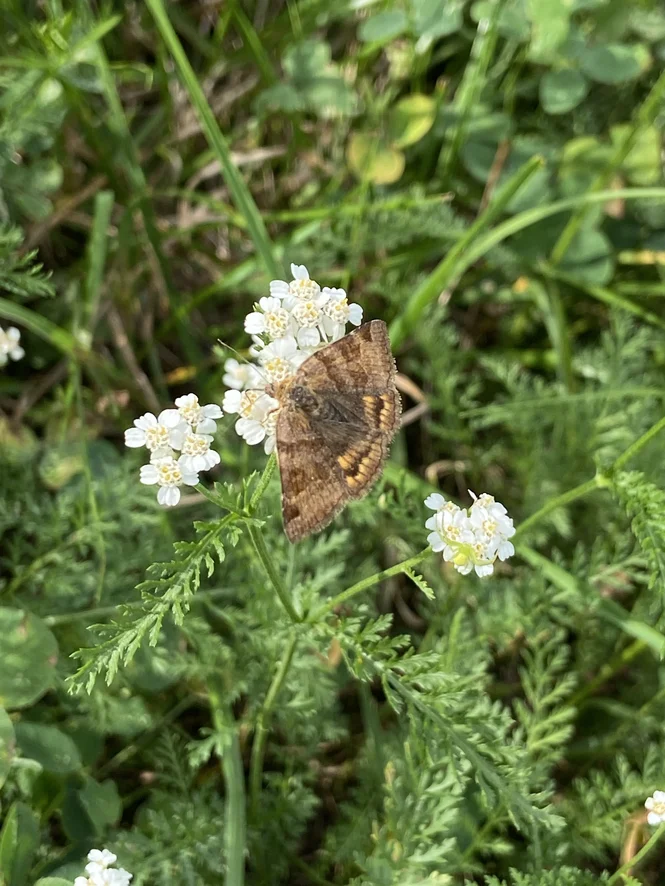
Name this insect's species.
Euclidia glyphica
